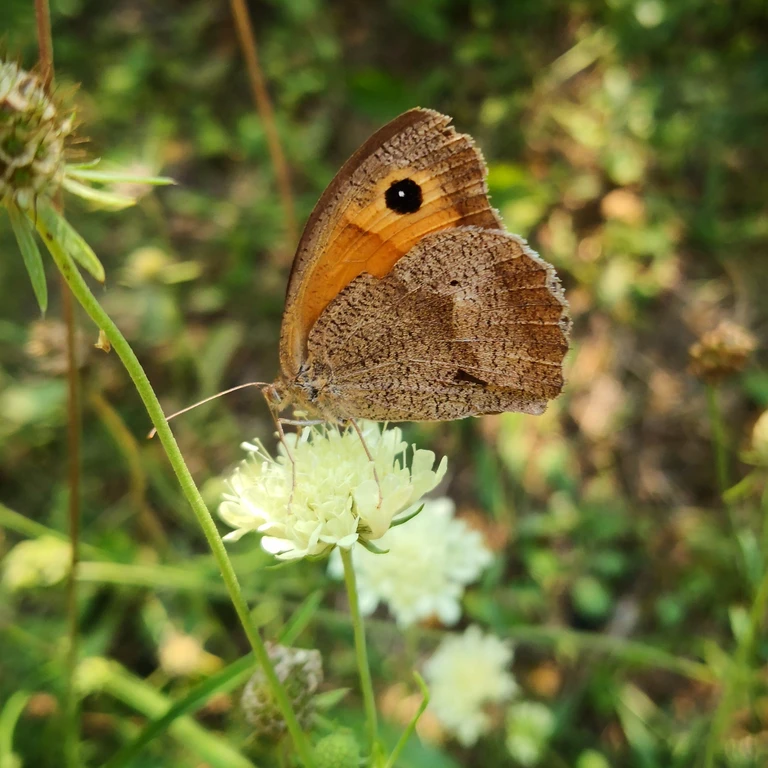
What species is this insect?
Maniola jurtina
